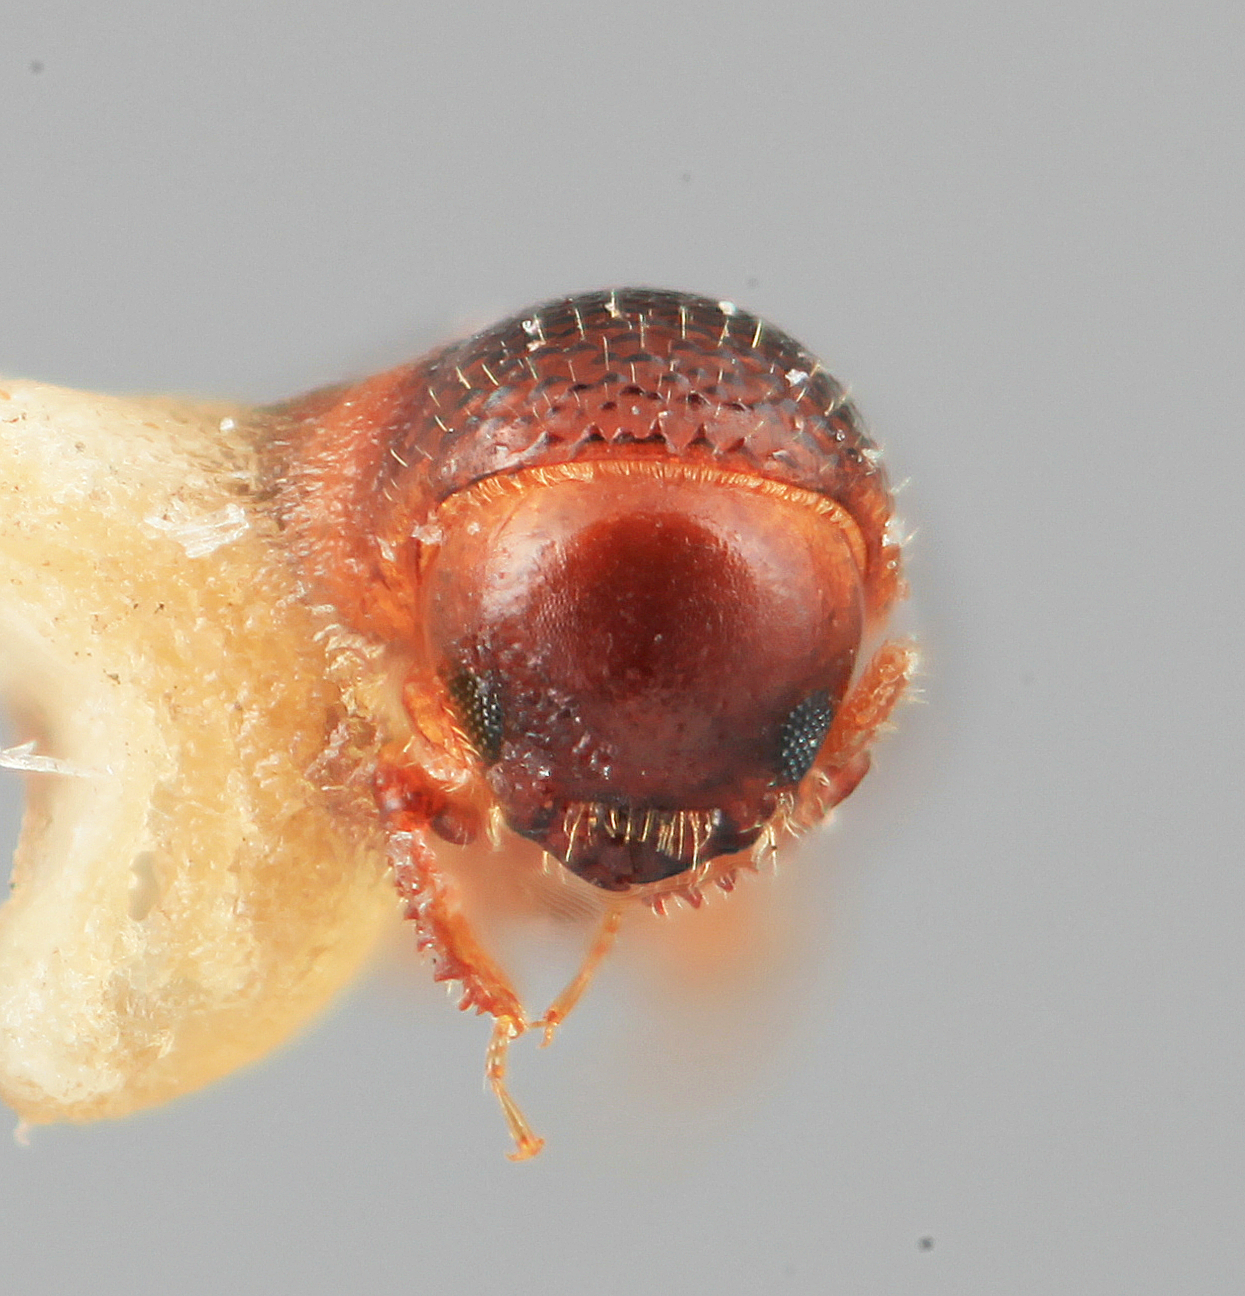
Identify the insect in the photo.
Monarthrum semitruncatorum
